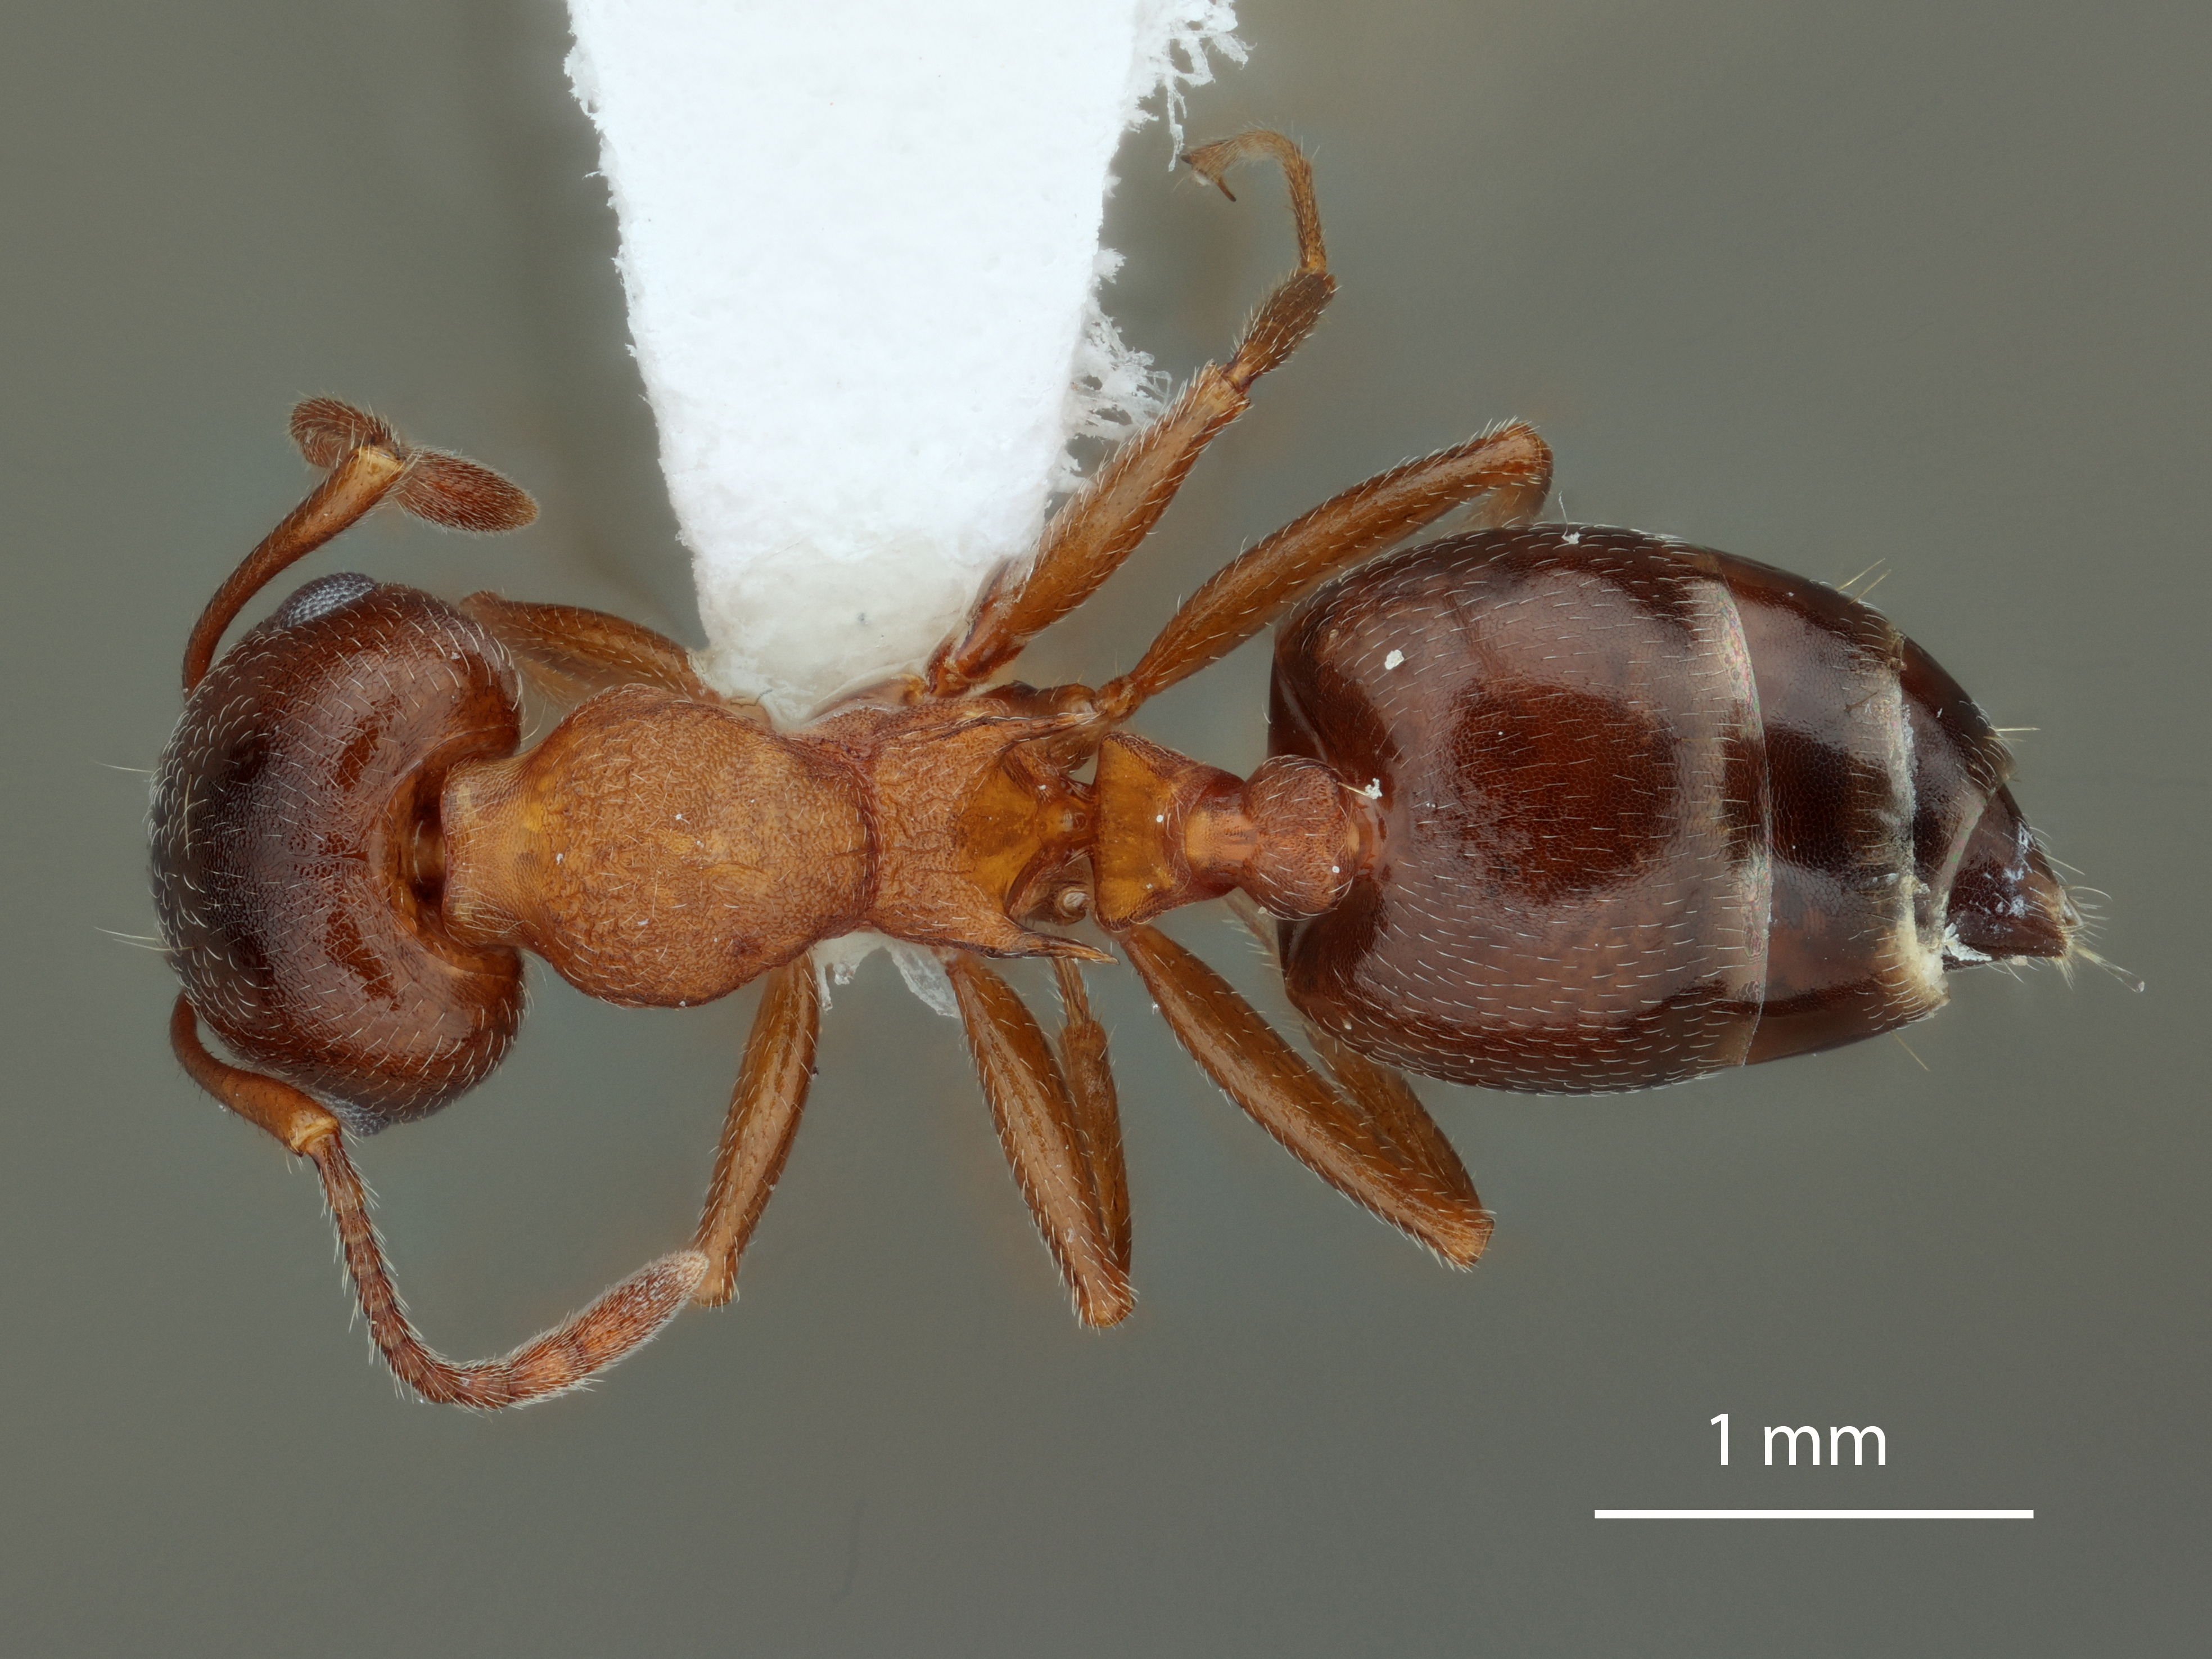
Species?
Crematogaster detecta
